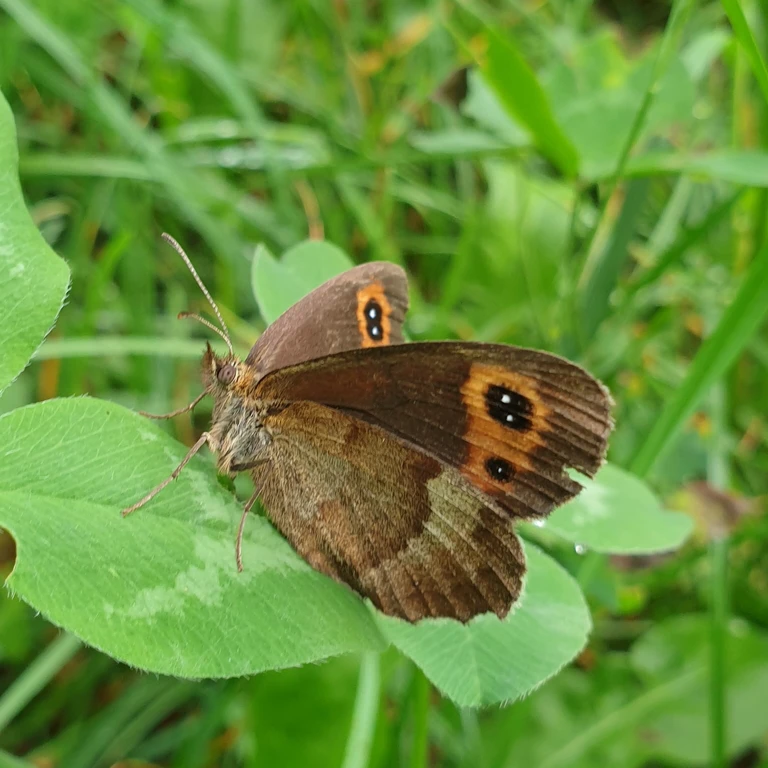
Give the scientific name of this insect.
Erebia aethiops
